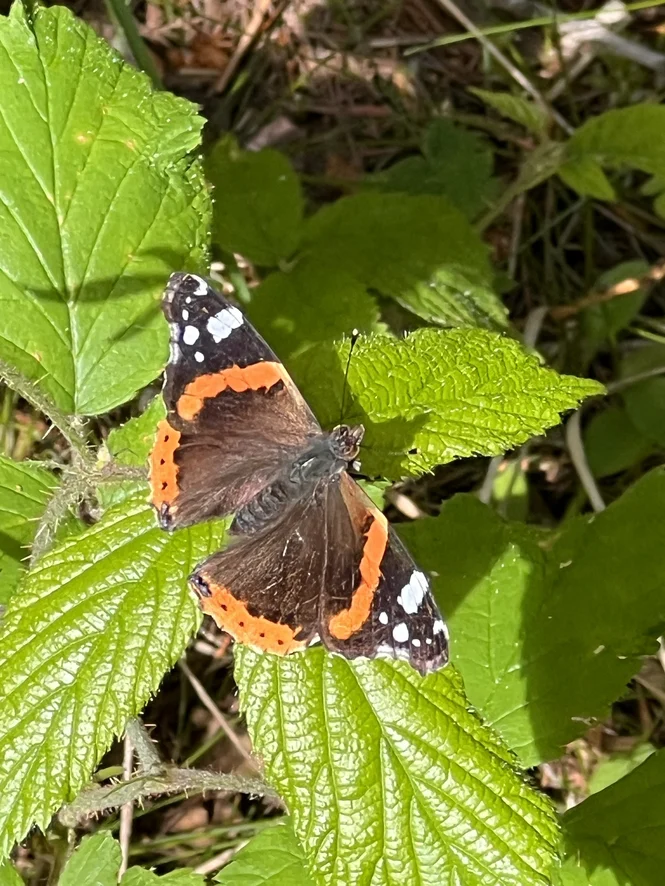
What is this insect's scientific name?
Vanessa atalanta
